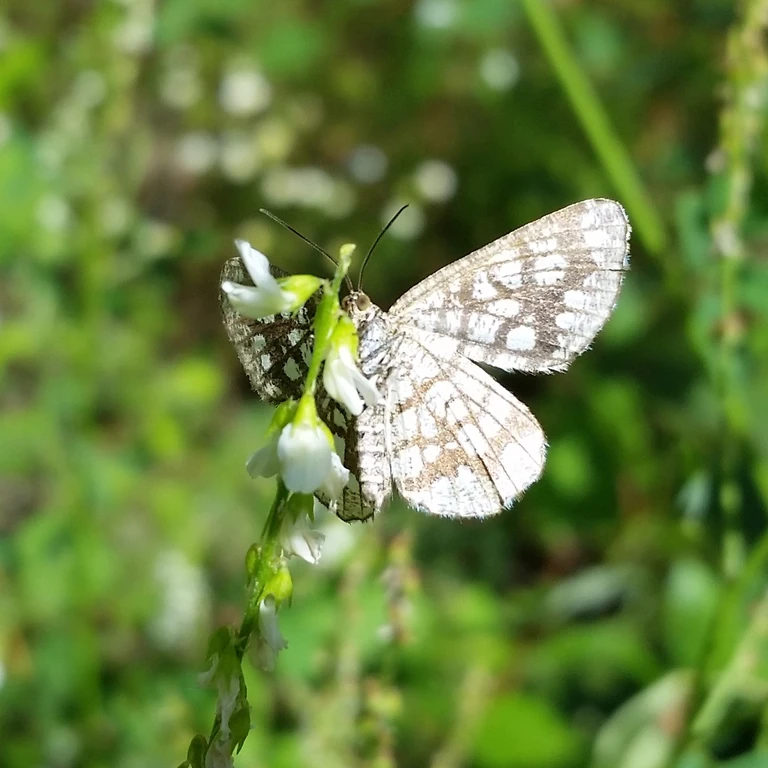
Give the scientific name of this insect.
Chiasmia clathrata
